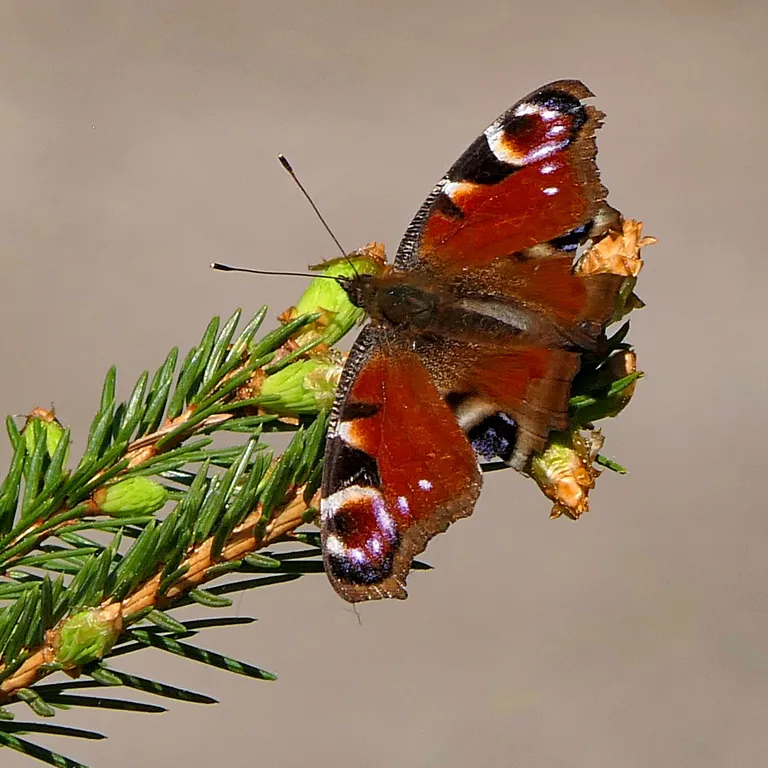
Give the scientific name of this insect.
Aglais io
